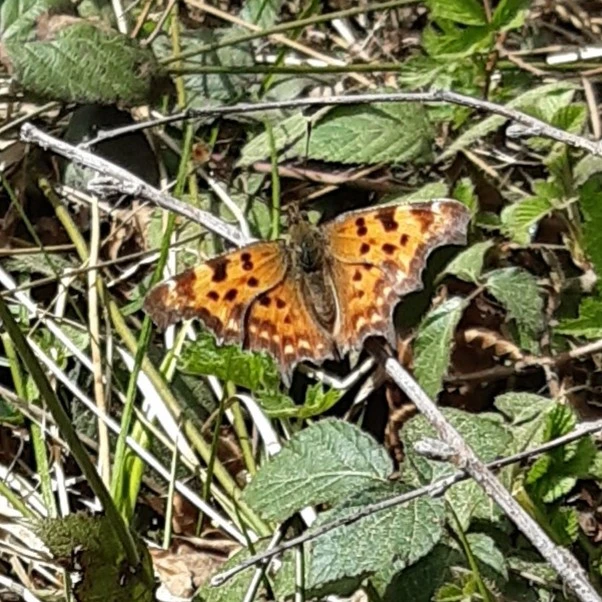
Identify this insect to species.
Polygonia c-album
